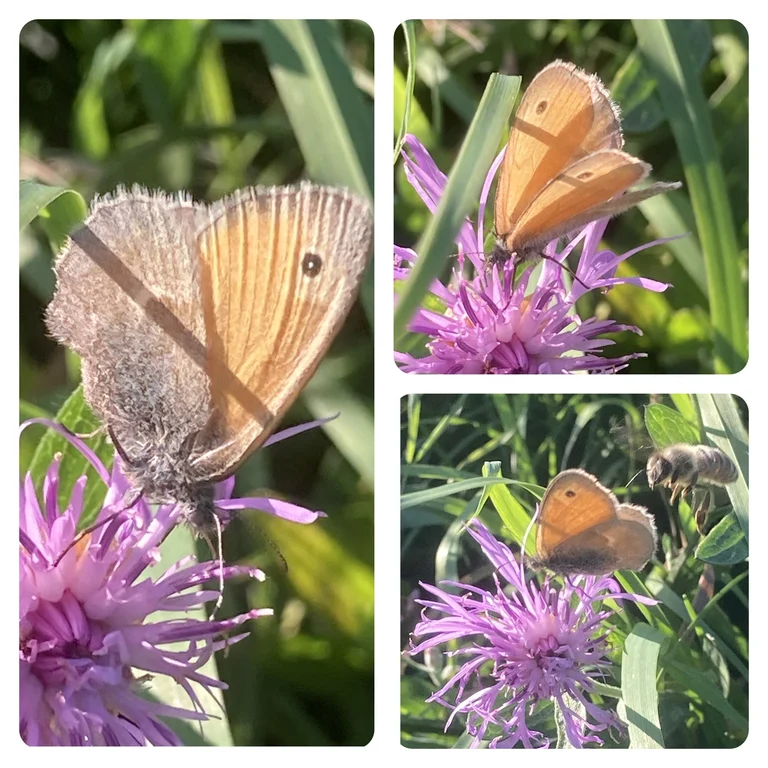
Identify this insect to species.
Coenonympha pamphilus
